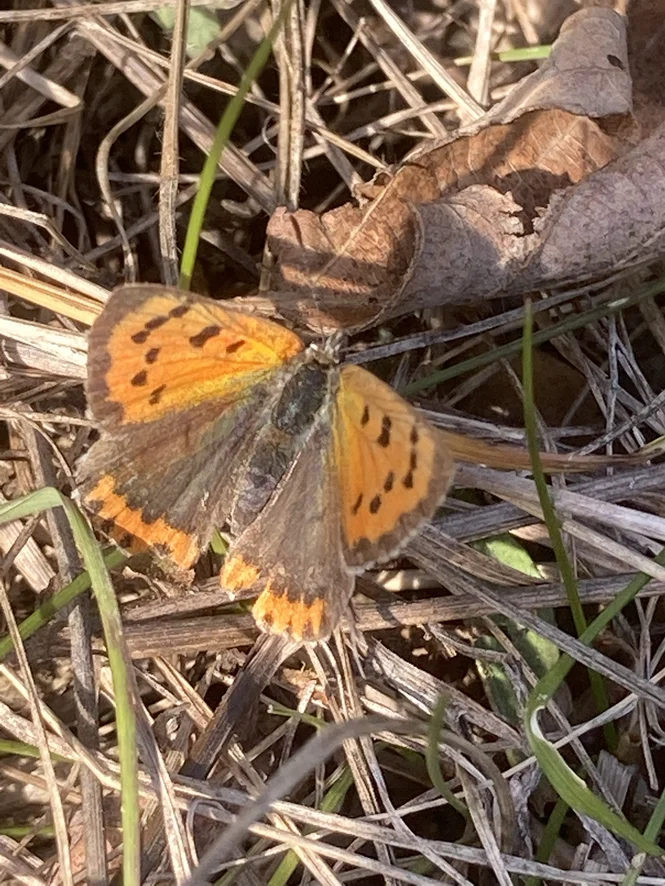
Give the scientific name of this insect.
Lycaena phlaeas
